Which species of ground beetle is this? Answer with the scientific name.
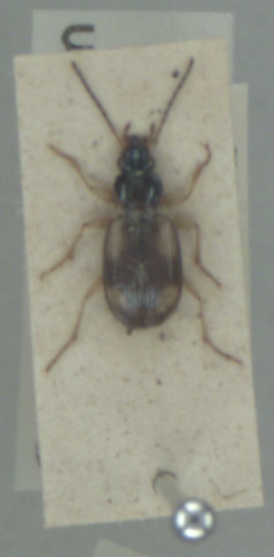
Bembidion tetracolum
